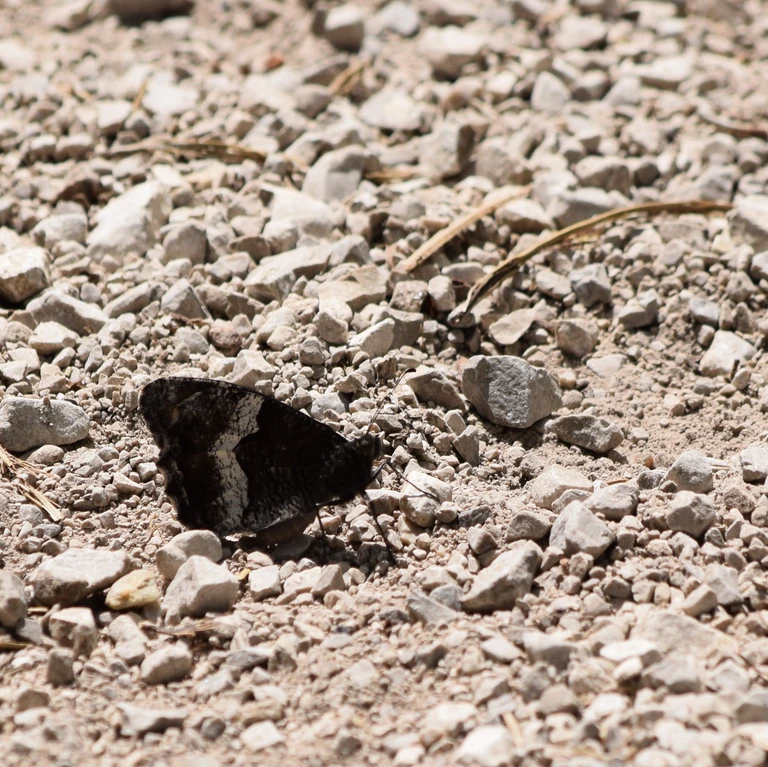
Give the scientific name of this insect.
Hipparchia alcyone
